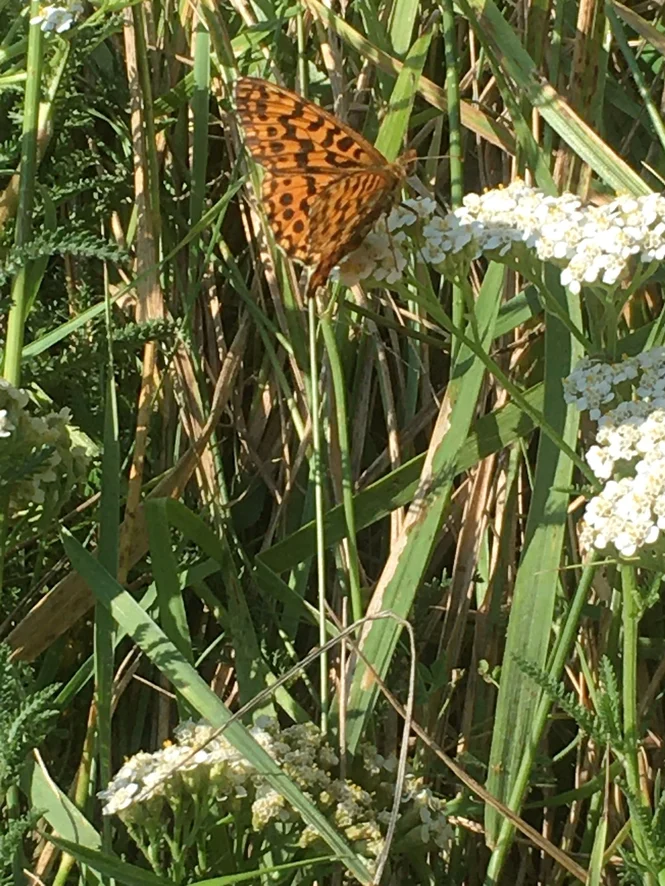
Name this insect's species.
Boloria dia
